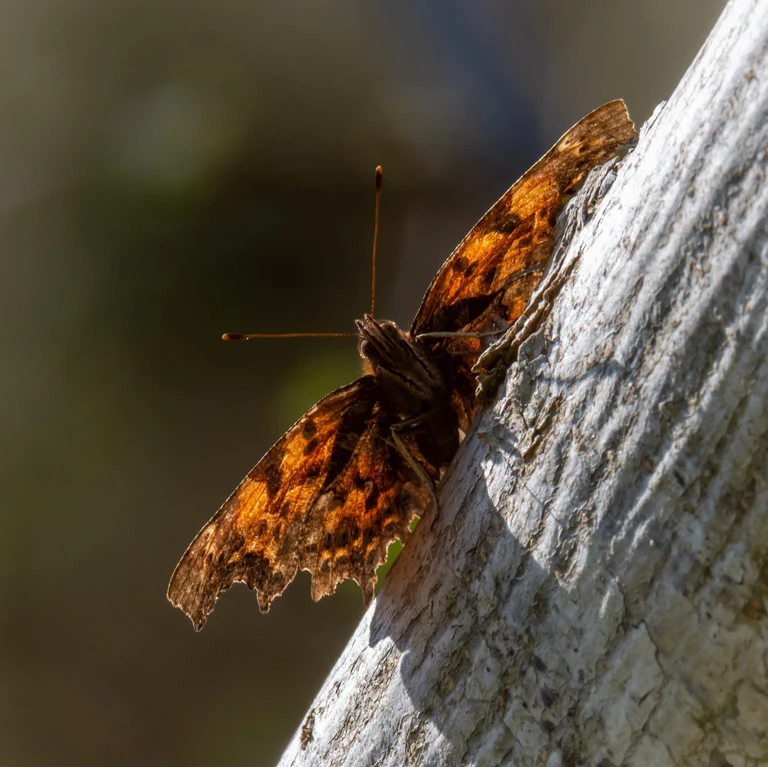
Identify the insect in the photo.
Polygonia c-album
